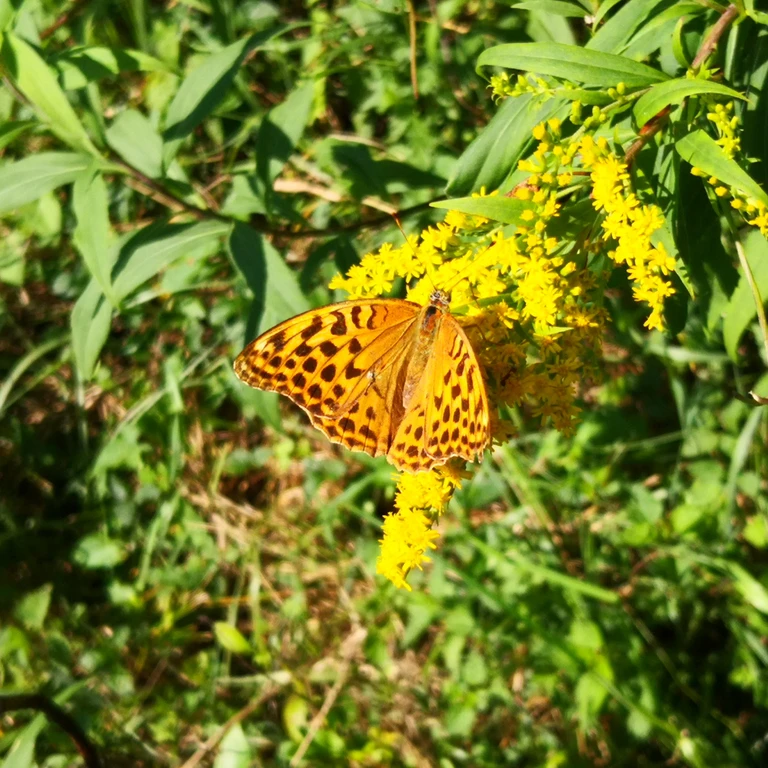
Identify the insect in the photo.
Argynnis paphia
